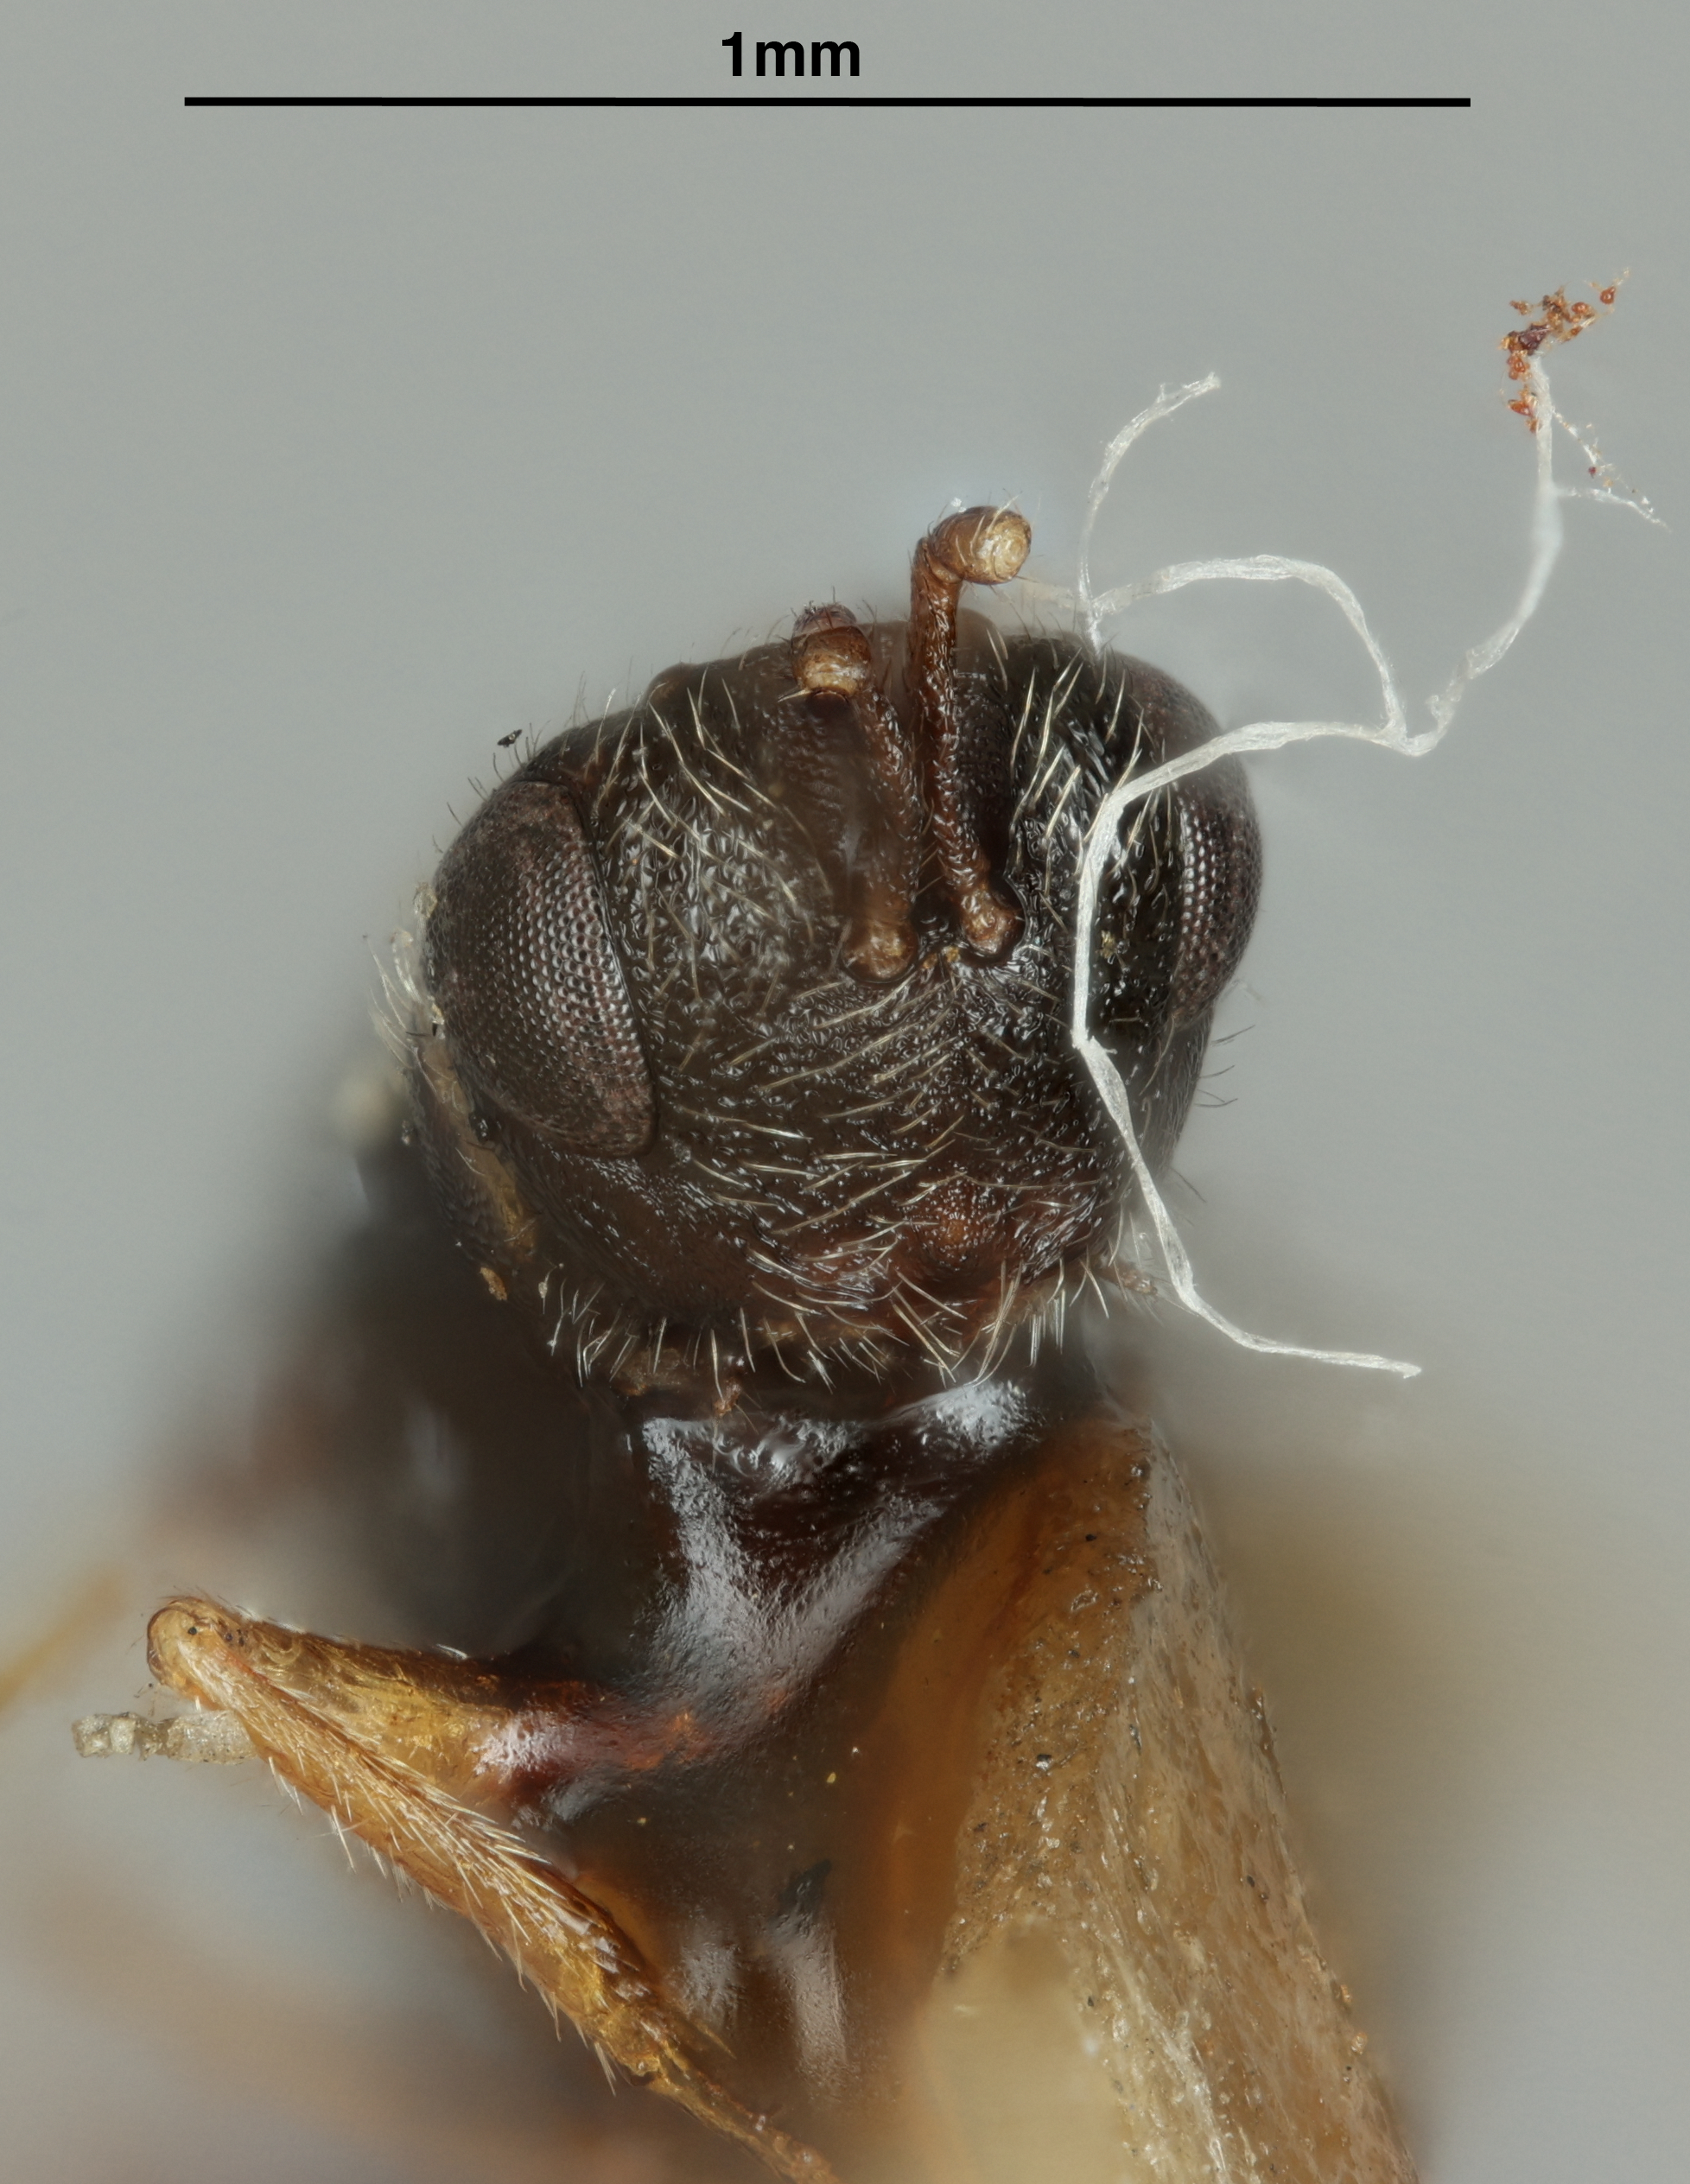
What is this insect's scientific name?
Harmolita elymivora
